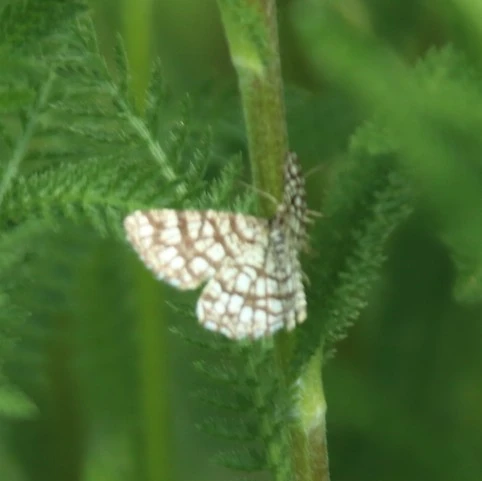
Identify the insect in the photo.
Chiasmia clathrata
